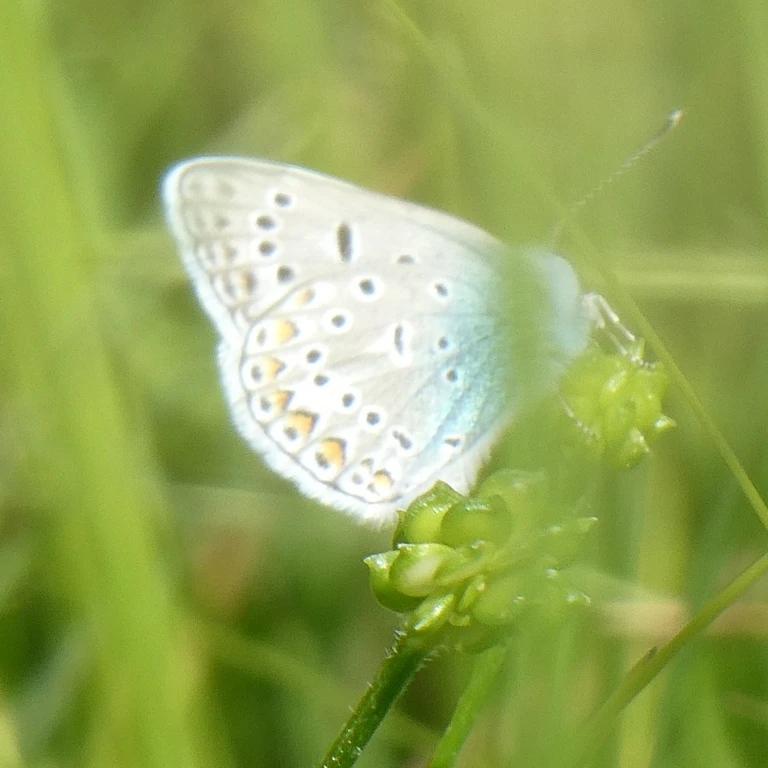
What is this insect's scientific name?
Polyommatus icarus
